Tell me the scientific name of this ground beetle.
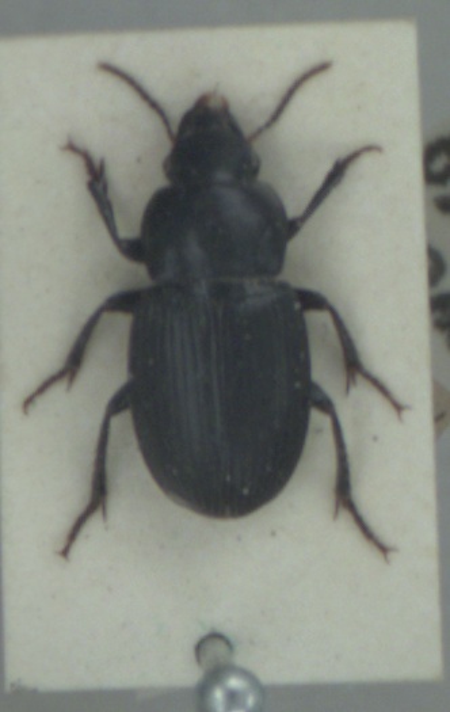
Harpalus neglectus
